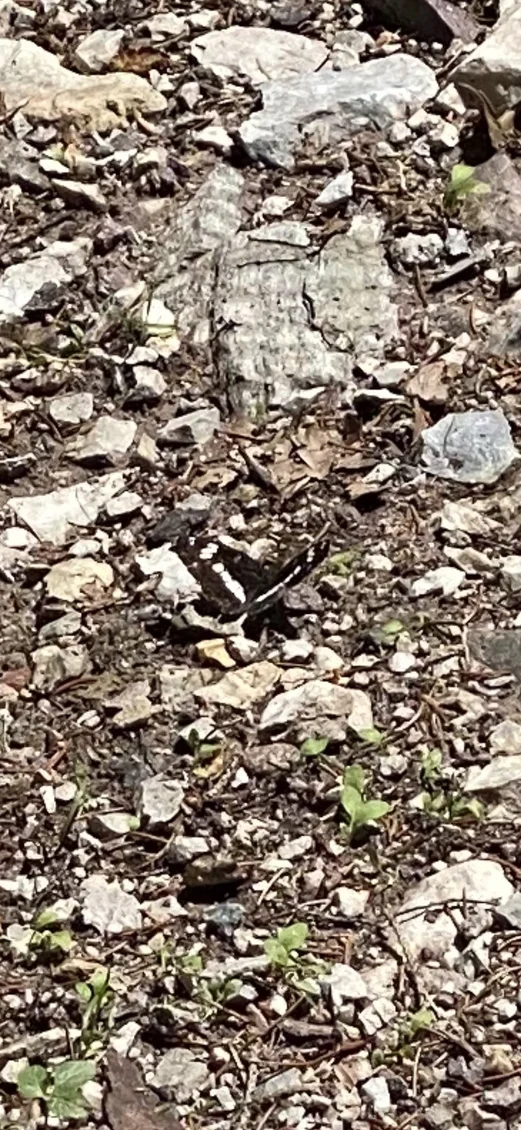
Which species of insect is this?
Limenitis camilla (also Ladoga camilla)
